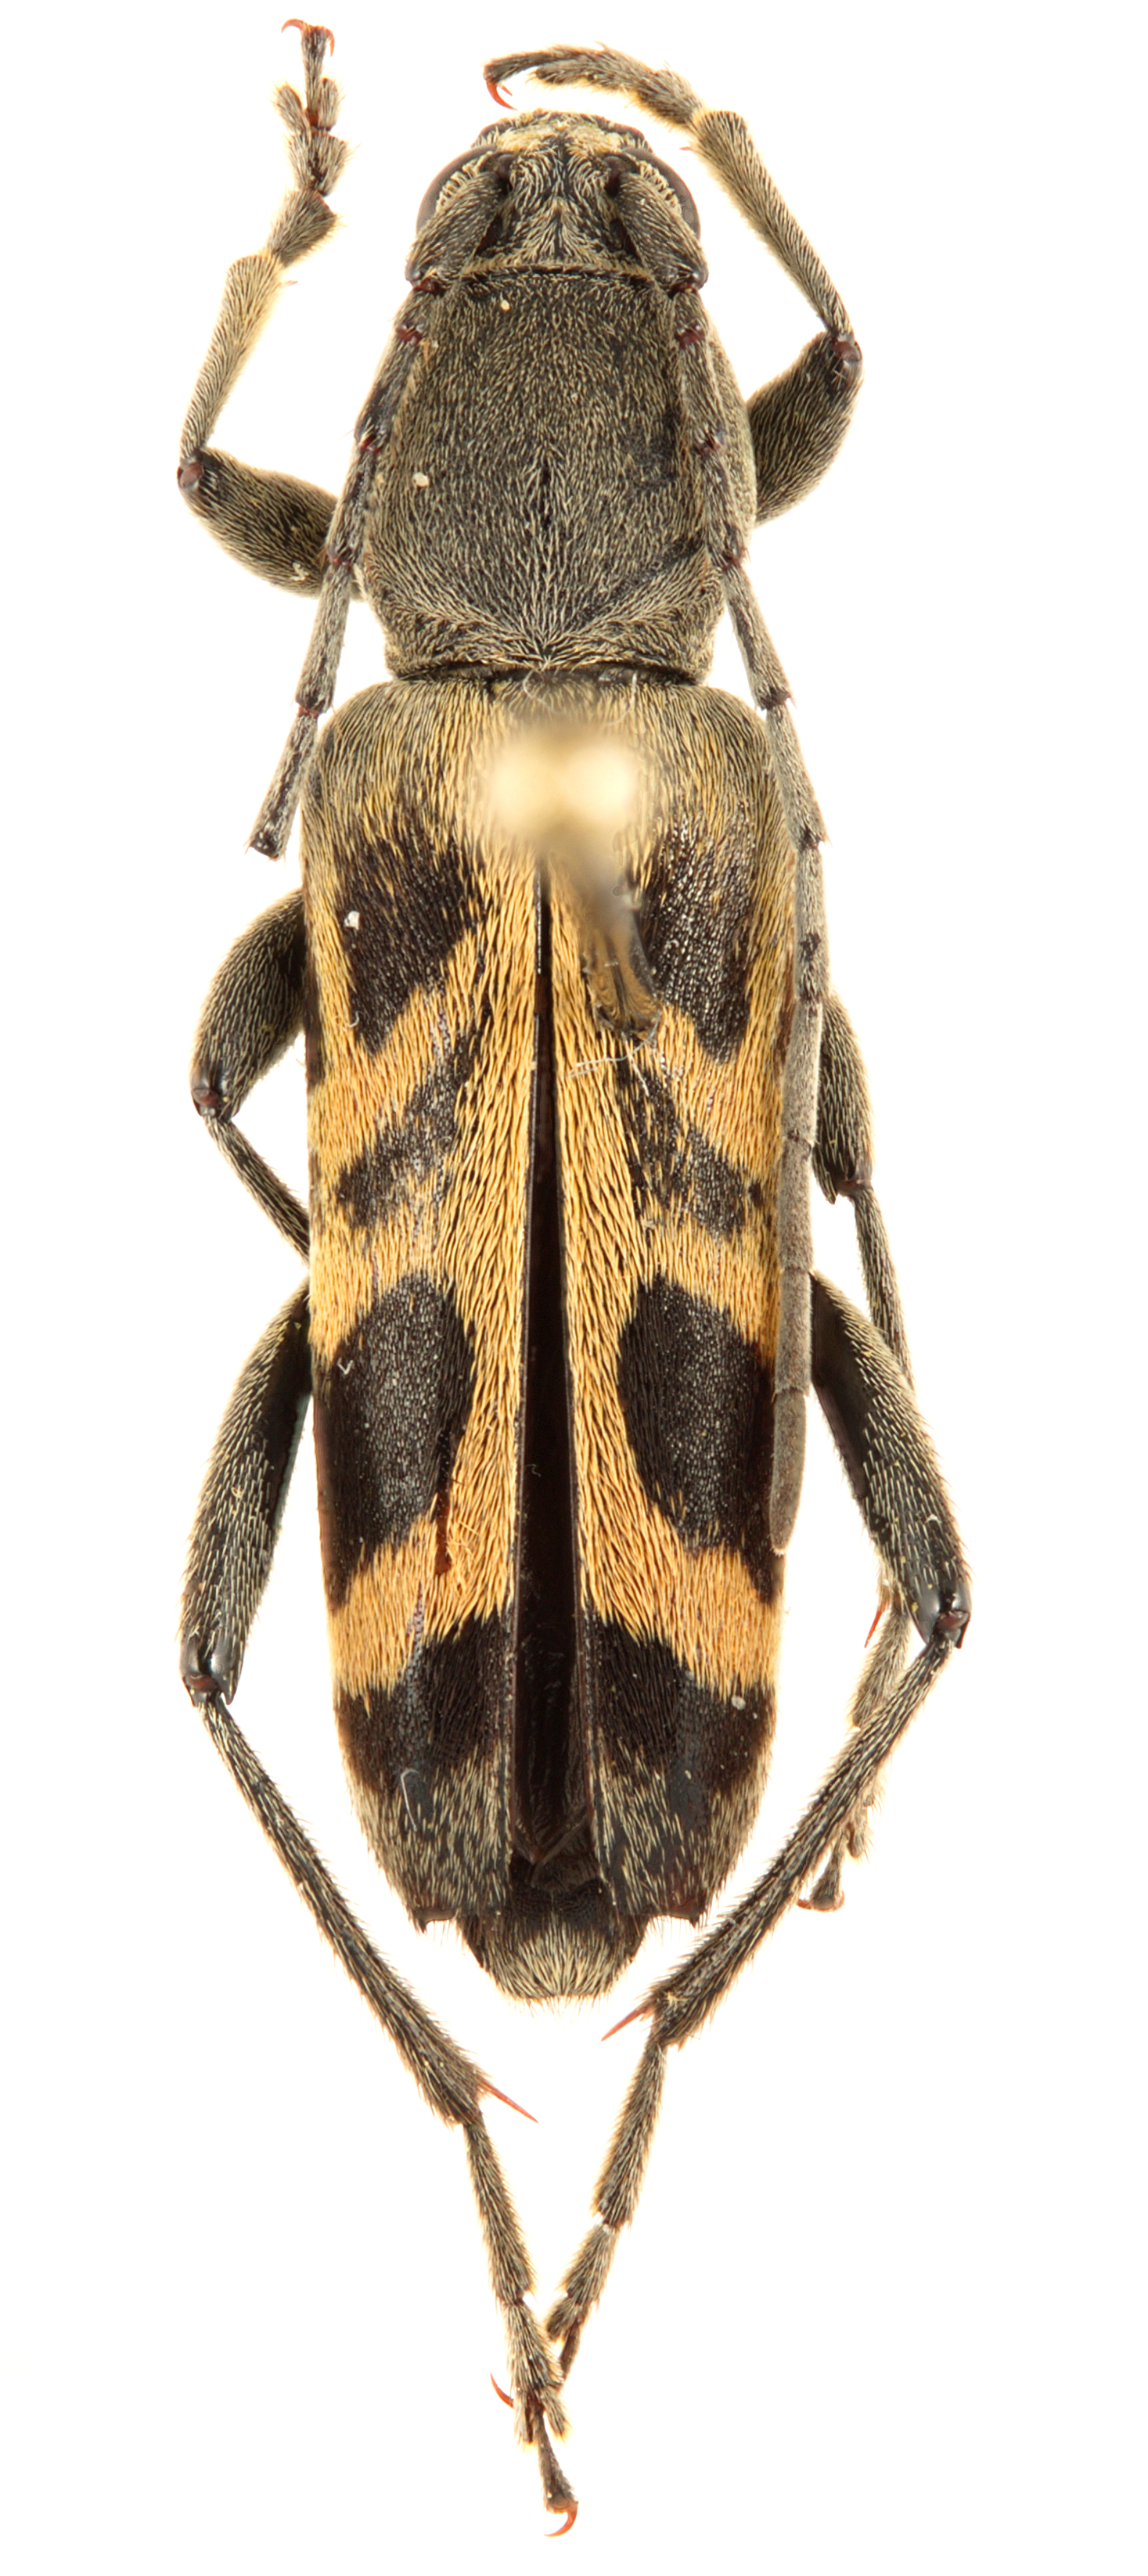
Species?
Tanyochraethes tildeni
